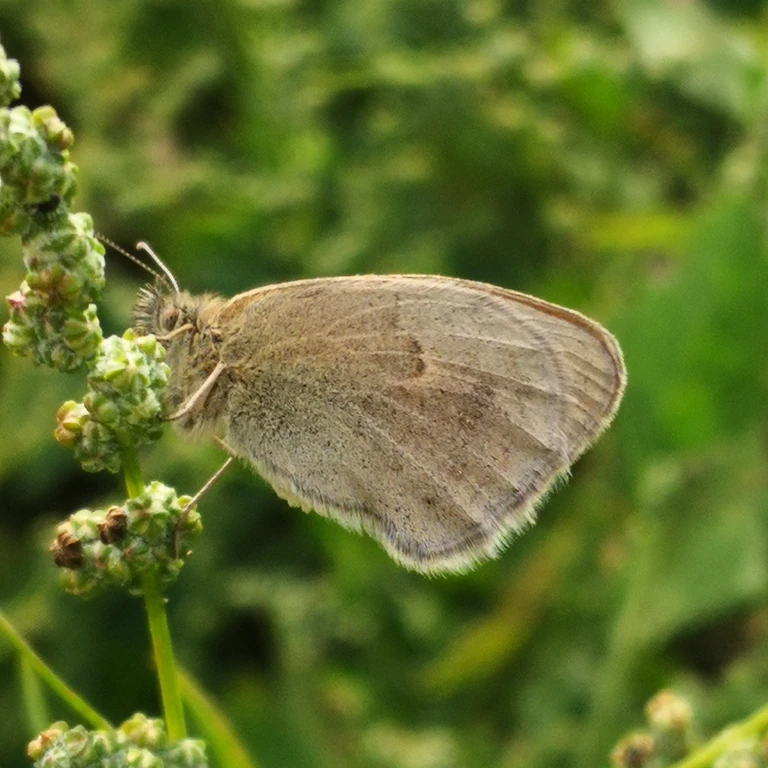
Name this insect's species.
Coenonympha pamphilus
